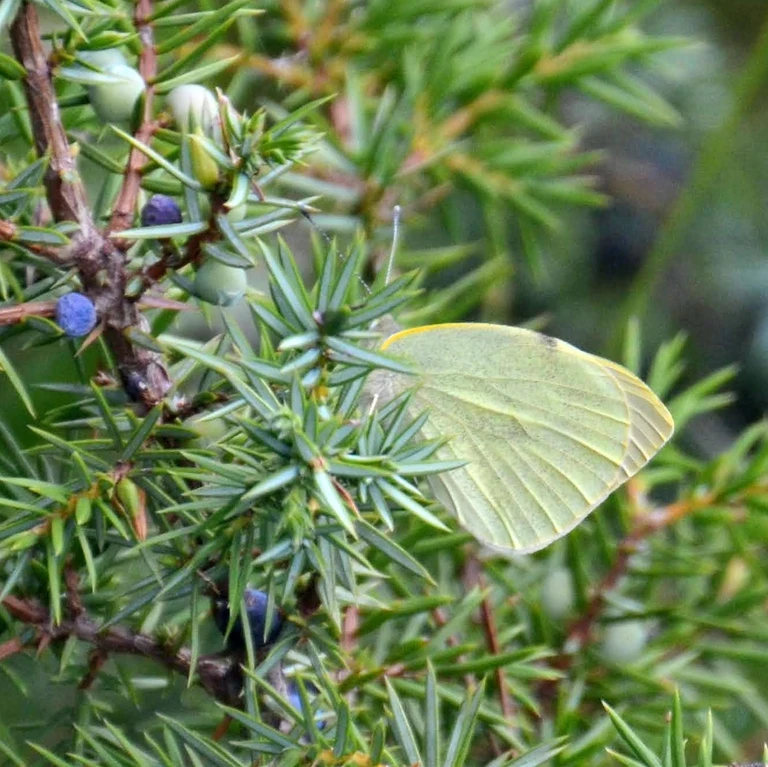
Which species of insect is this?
Pieris brassicae
